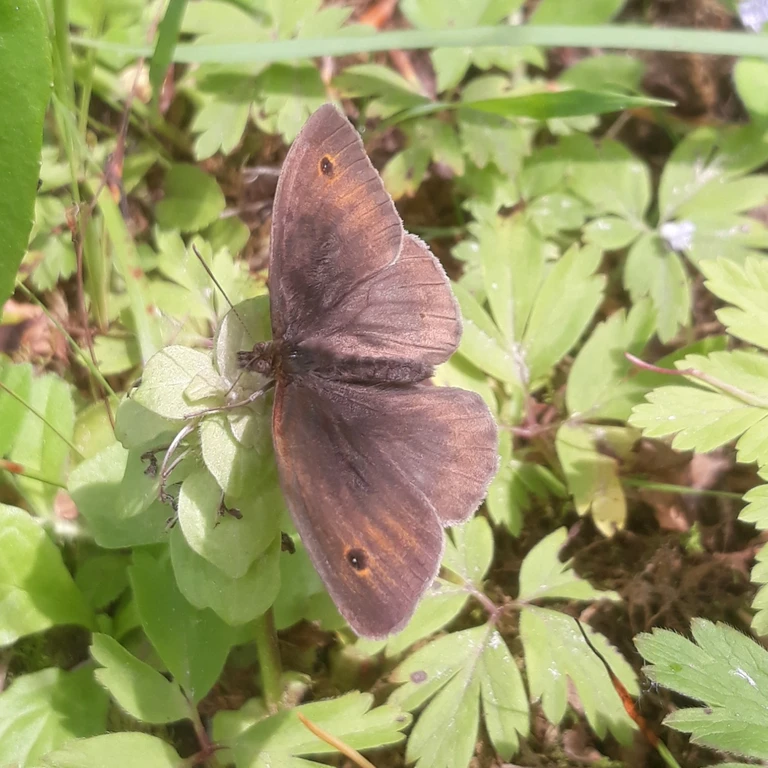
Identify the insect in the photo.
Maniola jurtina
